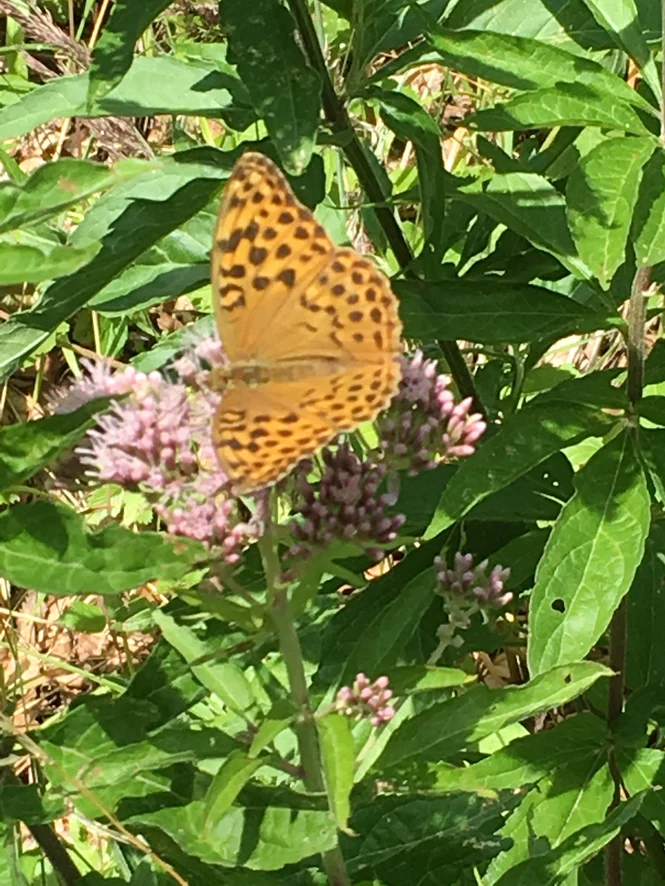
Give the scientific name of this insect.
Argynnis paphia
